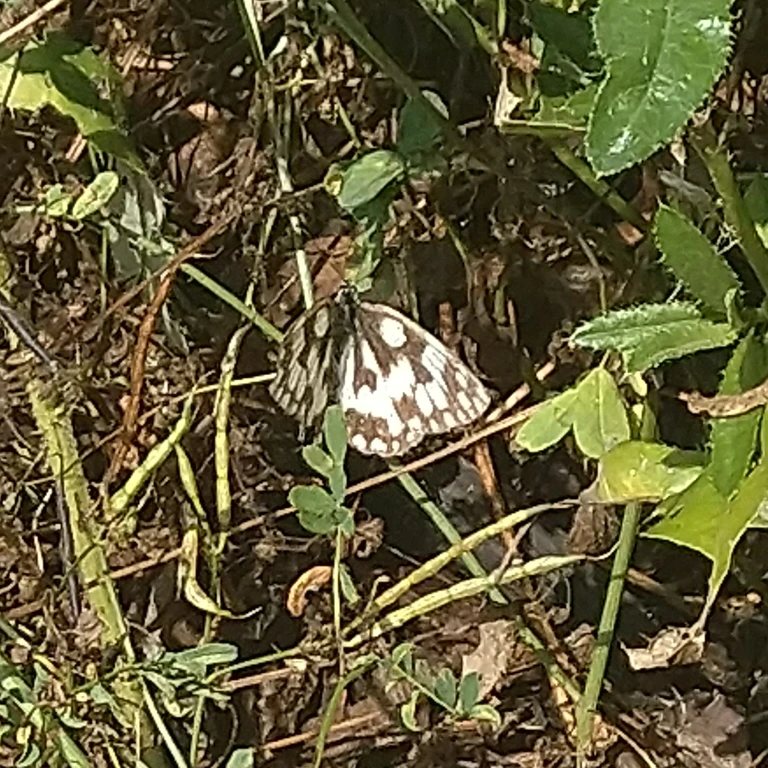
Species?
Melanargia galathea
